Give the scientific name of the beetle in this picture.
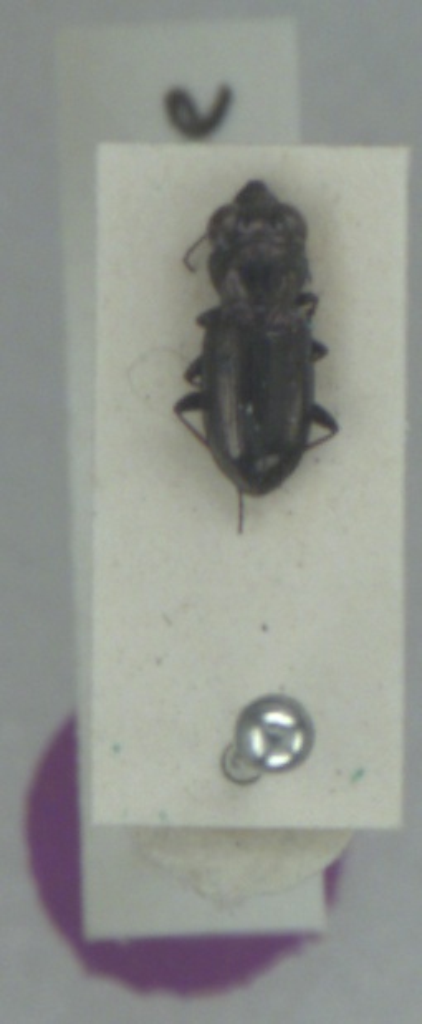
Notiophilus germinyi
